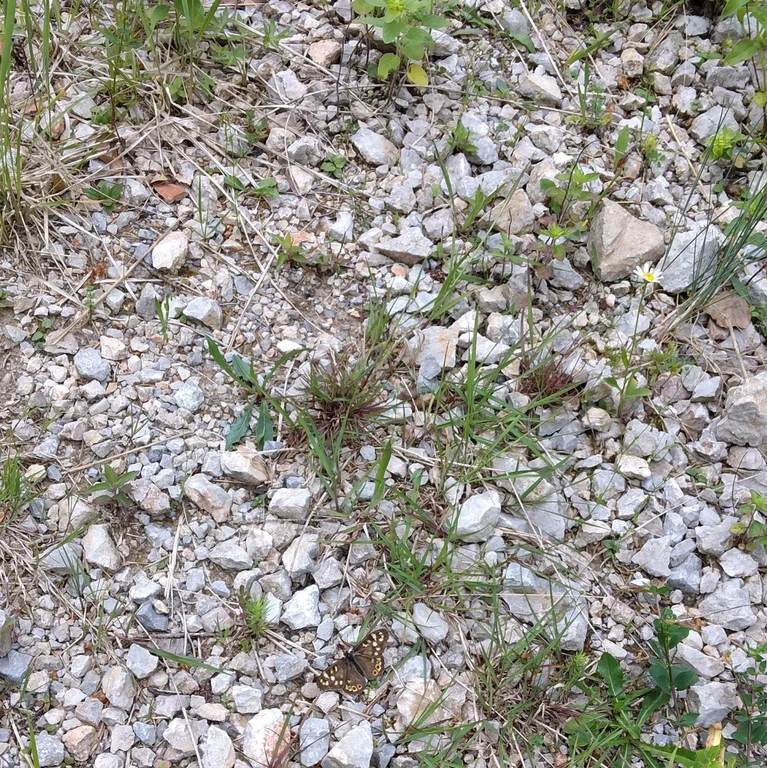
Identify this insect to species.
Pararge aegeria
